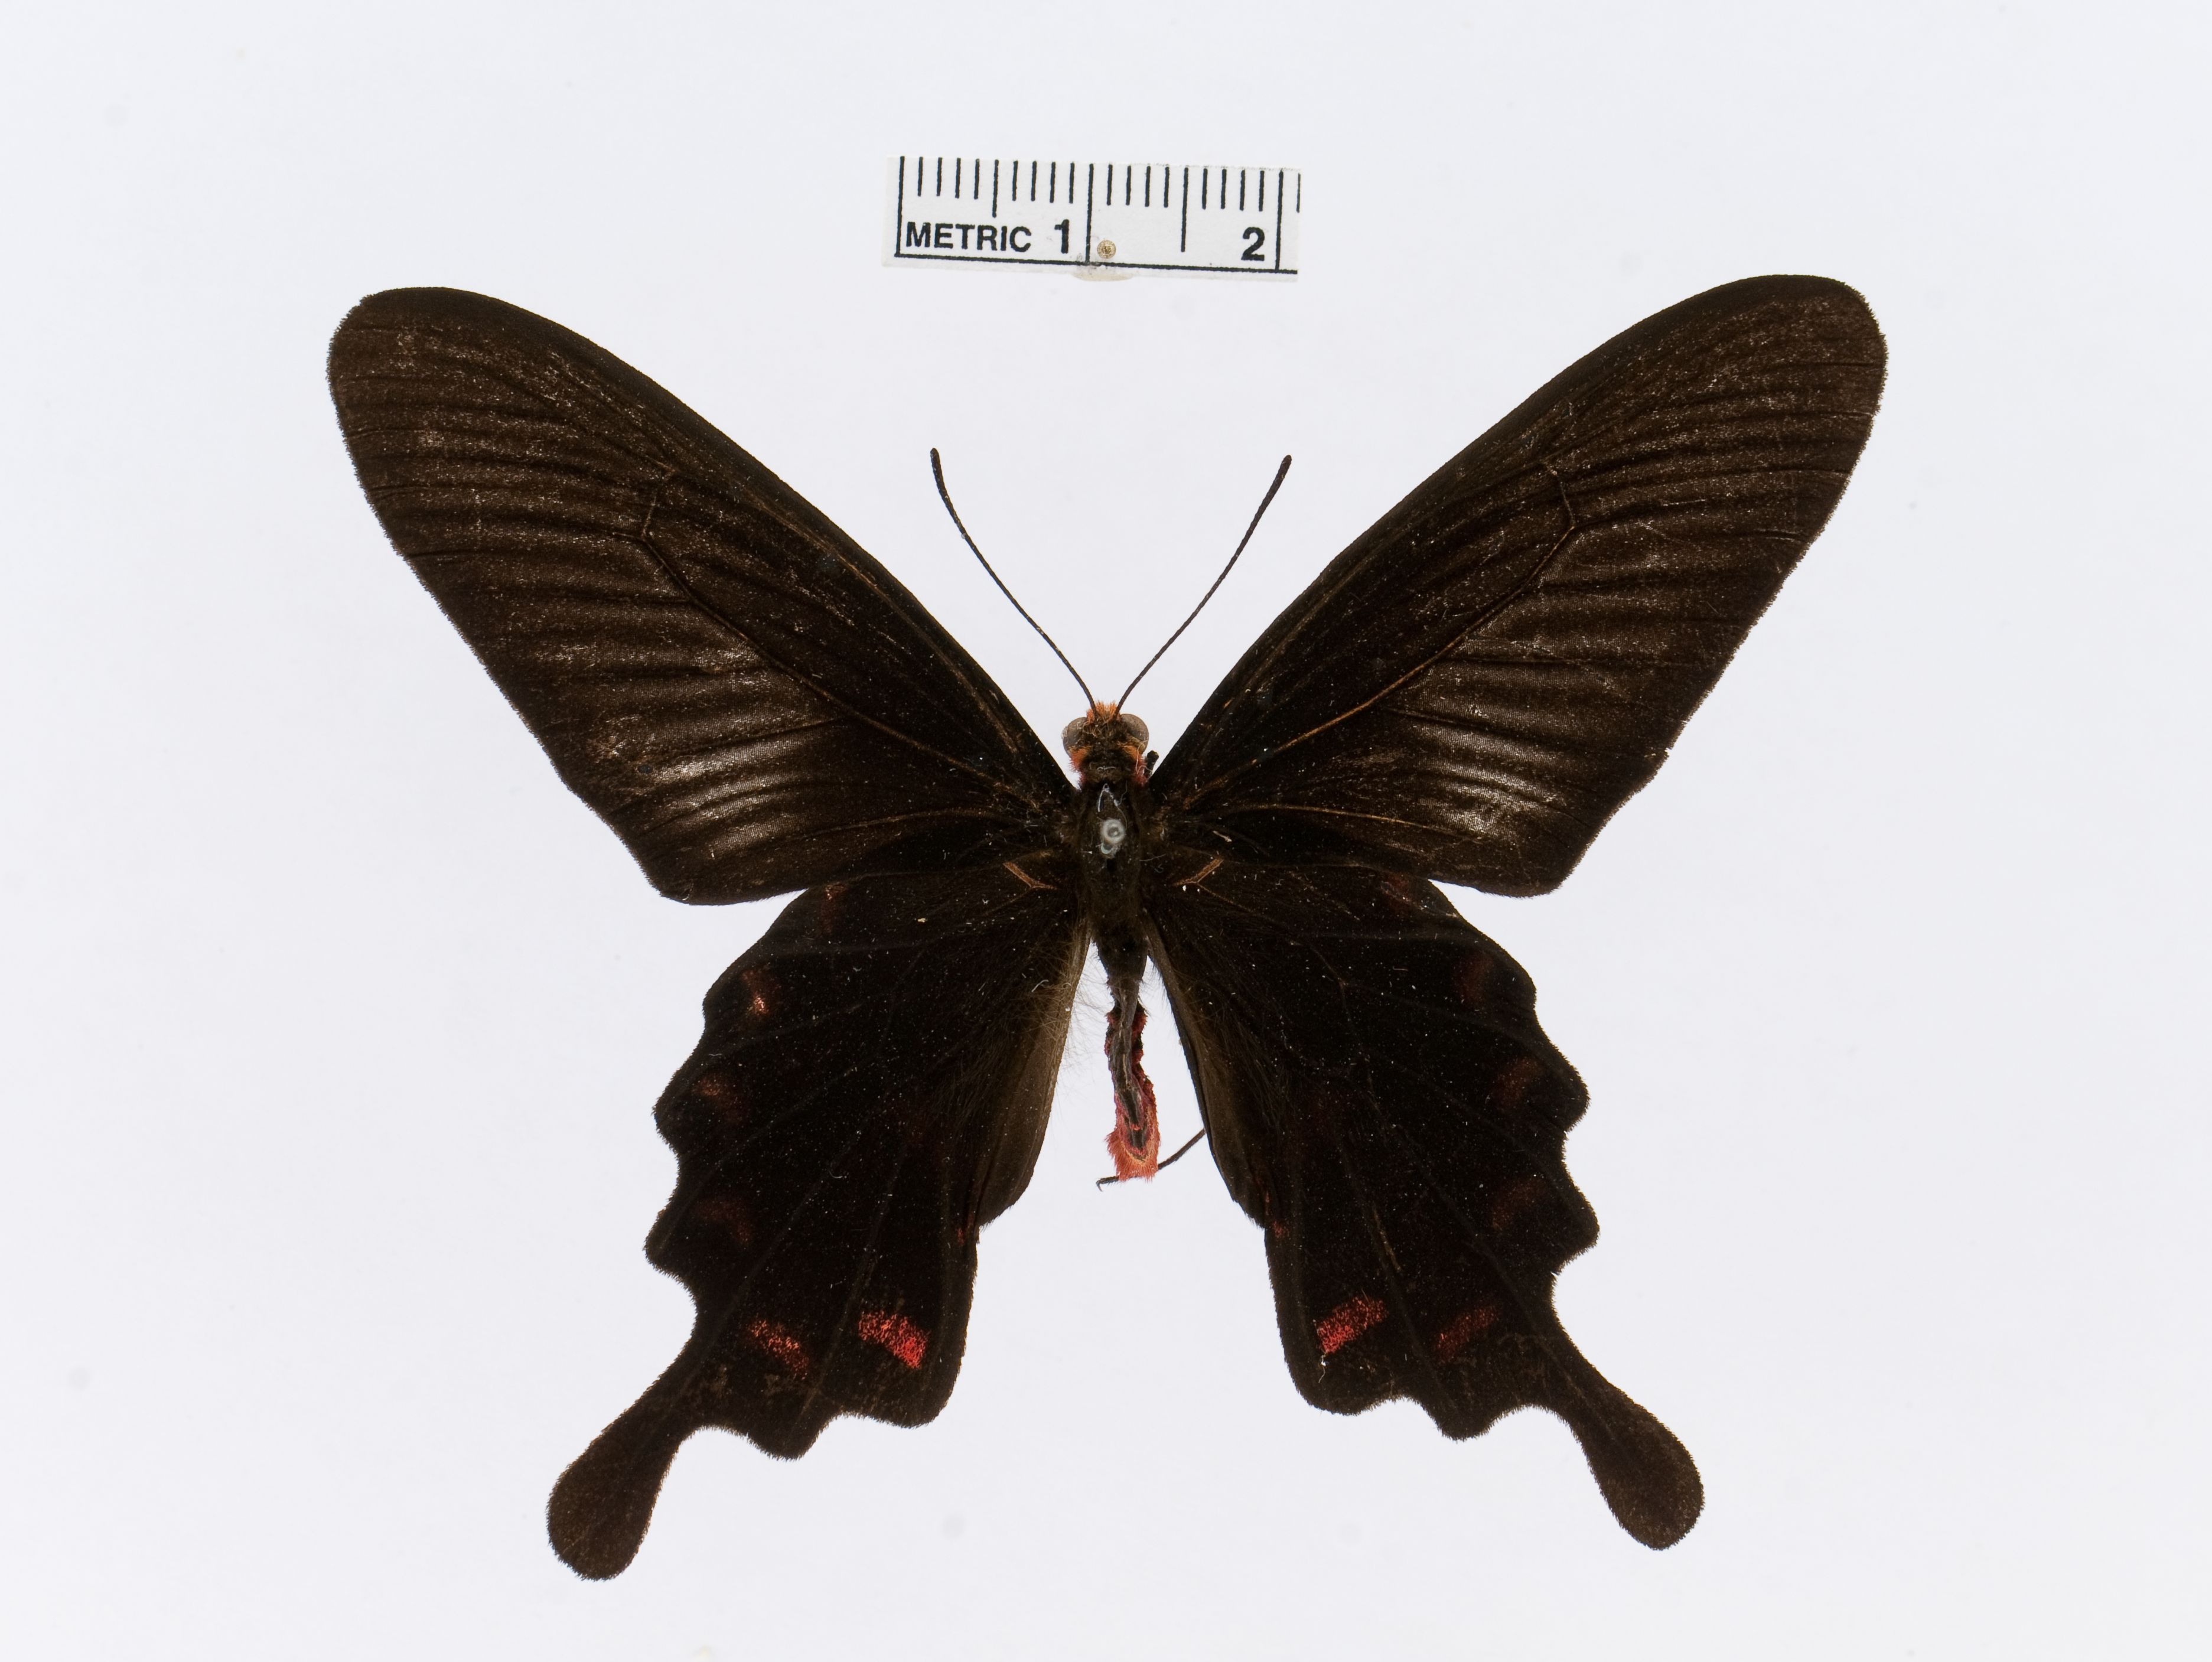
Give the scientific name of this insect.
Pachliopta kotzebuea
